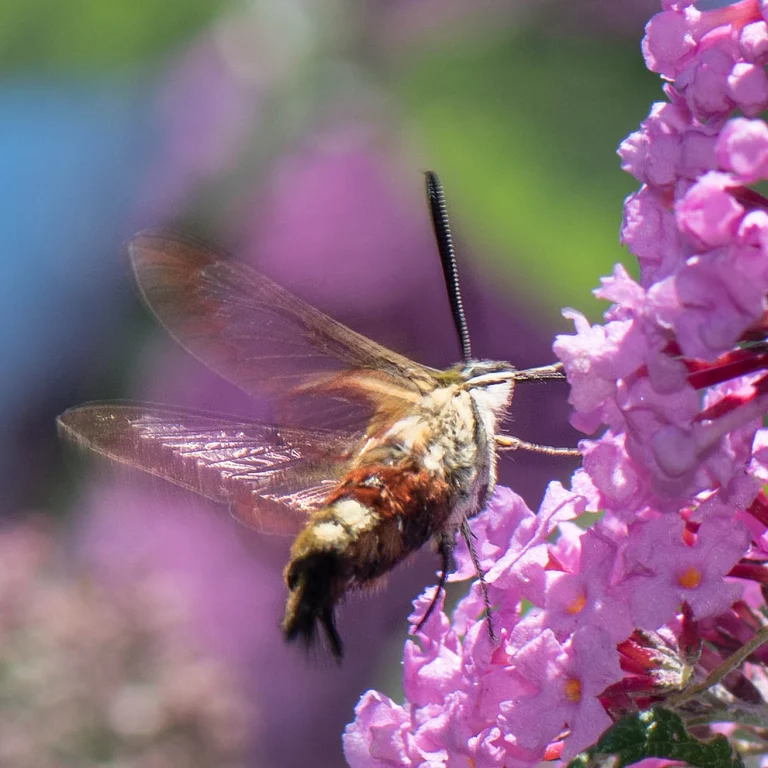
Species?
Hemaris fuciformis
